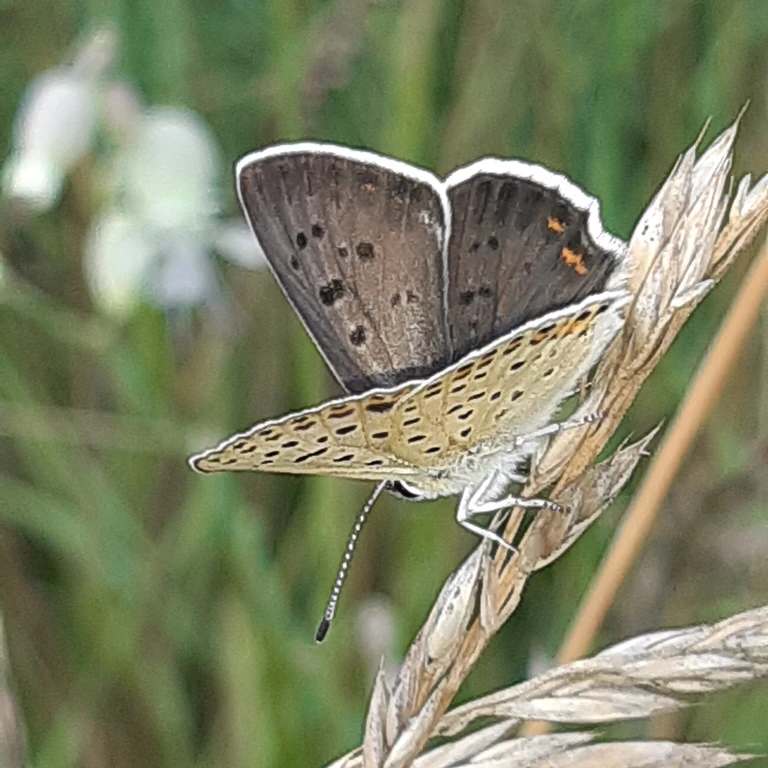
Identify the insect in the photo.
Lycaena tityrus (also Loweia tityrus)
